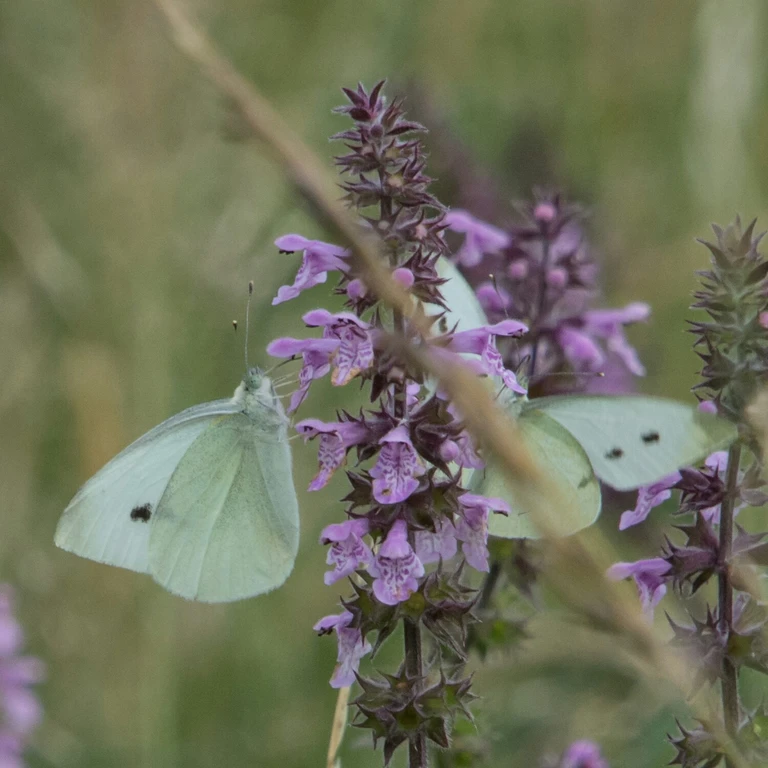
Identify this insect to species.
Pieris rapae
